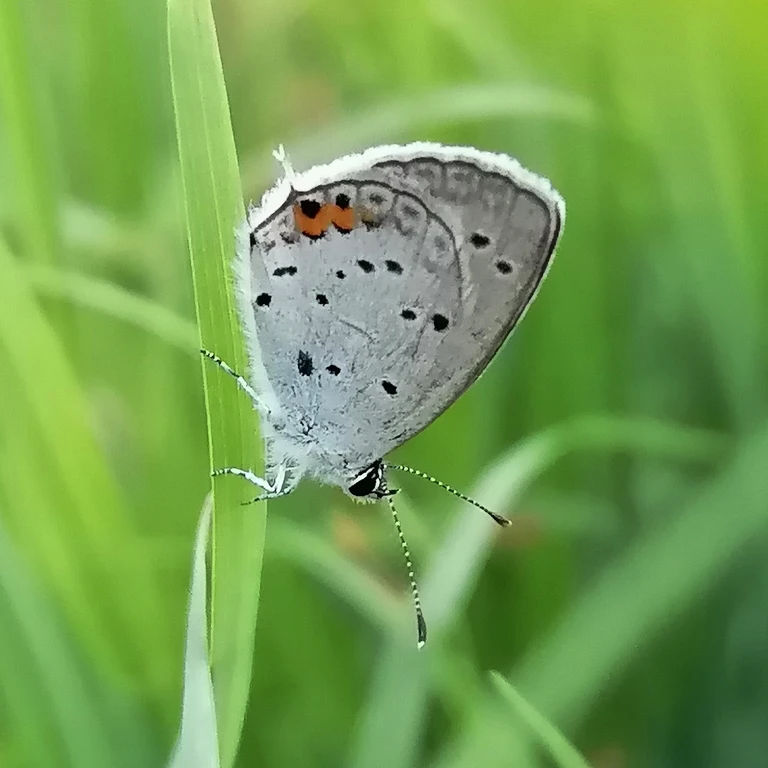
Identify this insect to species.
Cupido argiades (also Elkalyce argiades)
